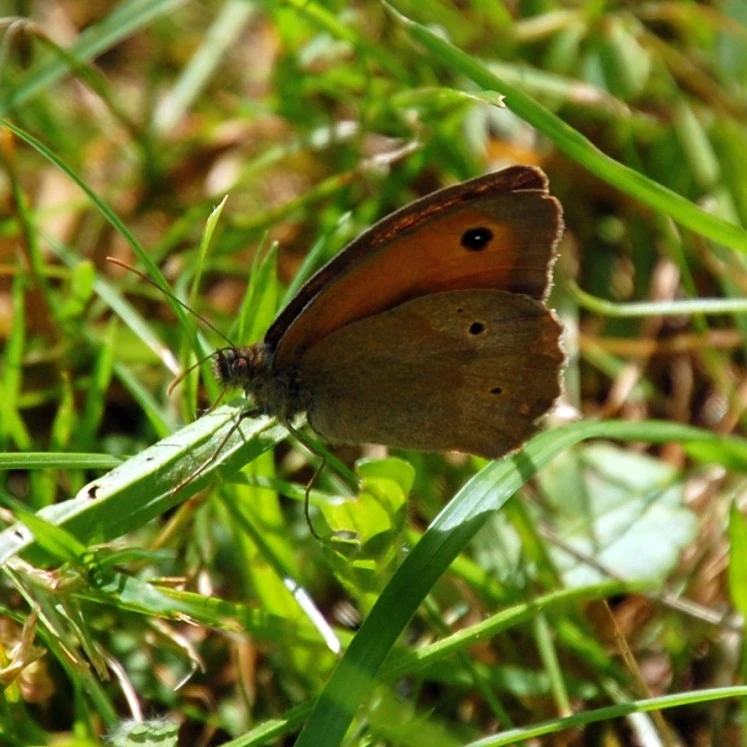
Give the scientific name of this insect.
Maniola jurtina
